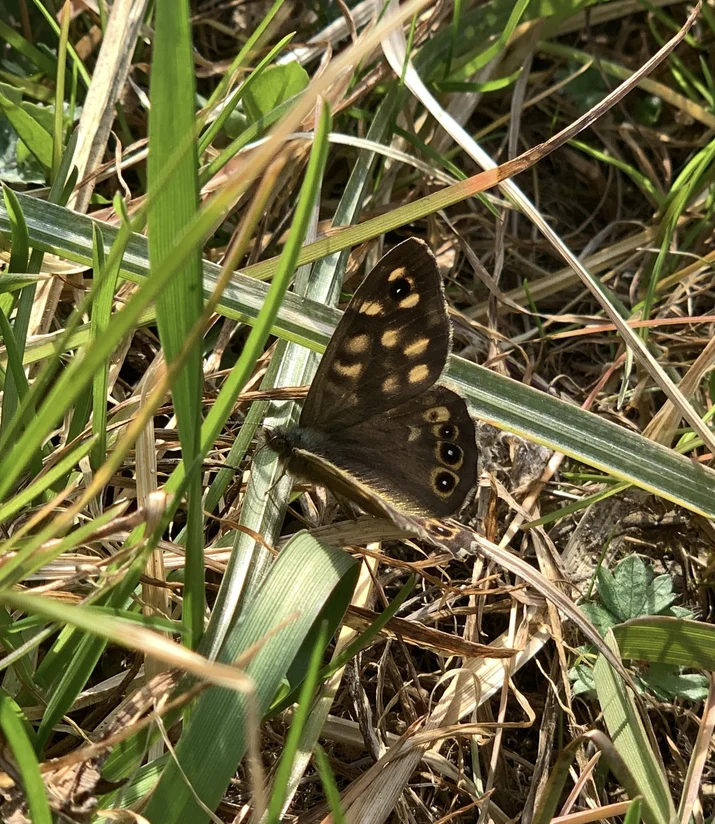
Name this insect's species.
Pararge aegeria
